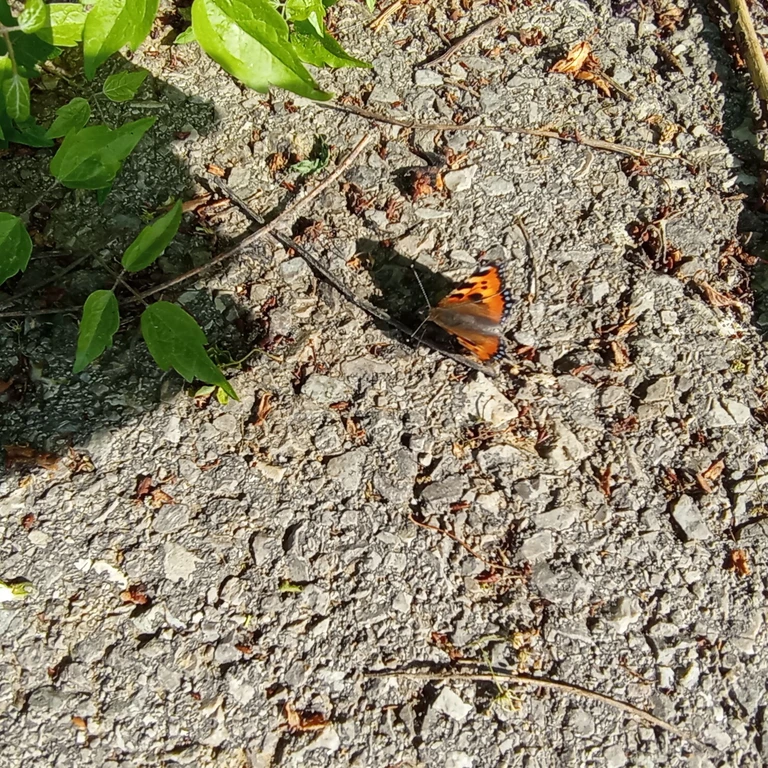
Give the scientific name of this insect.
Aglais urticae
